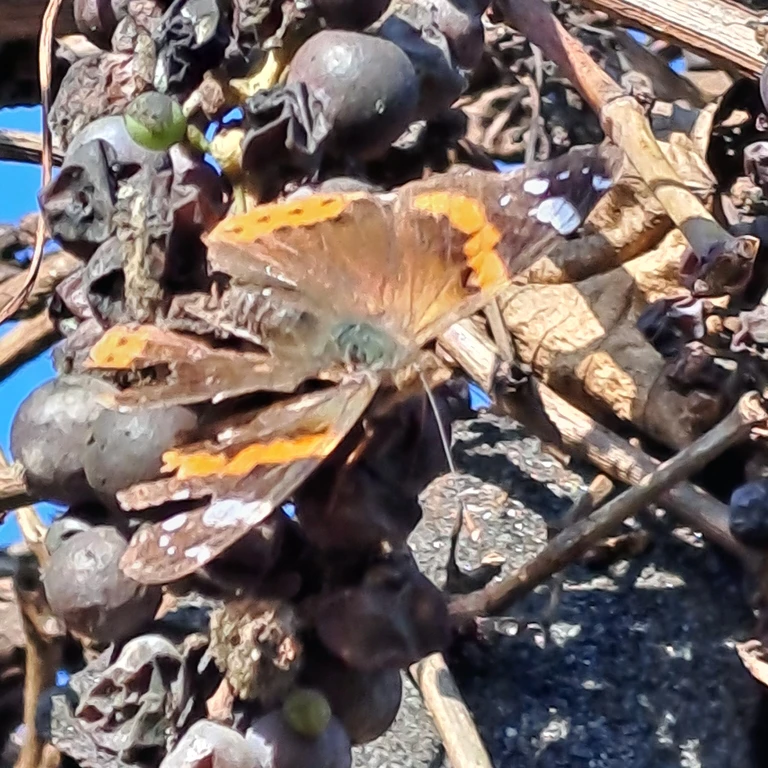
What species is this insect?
Vanessa atalanta
